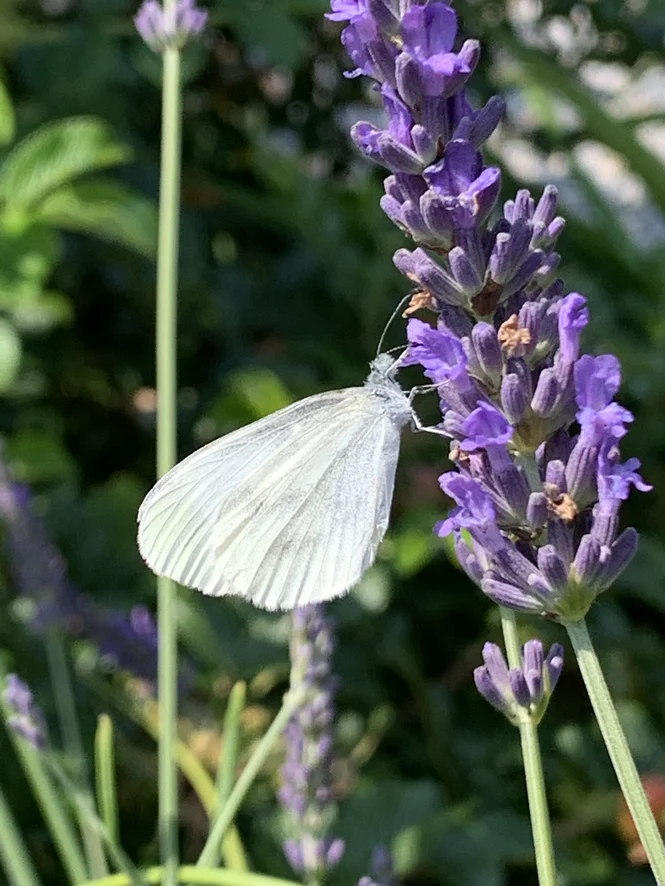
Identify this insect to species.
Leptidea sinapis/juvernica
